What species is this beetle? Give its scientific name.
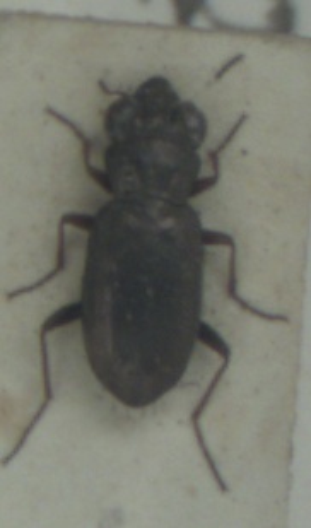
Notiophilus rufipes
